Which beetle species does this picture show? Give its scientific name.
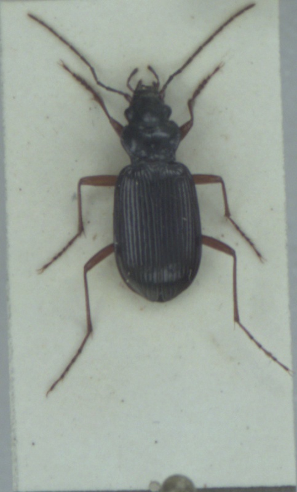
Nebria rufescens
